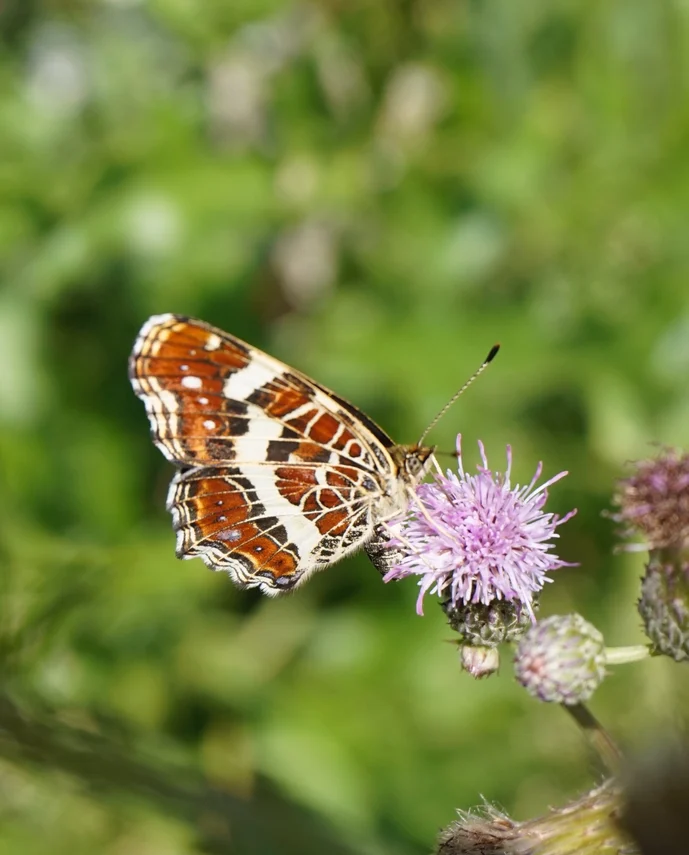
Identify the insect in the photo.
Araschnia levana
